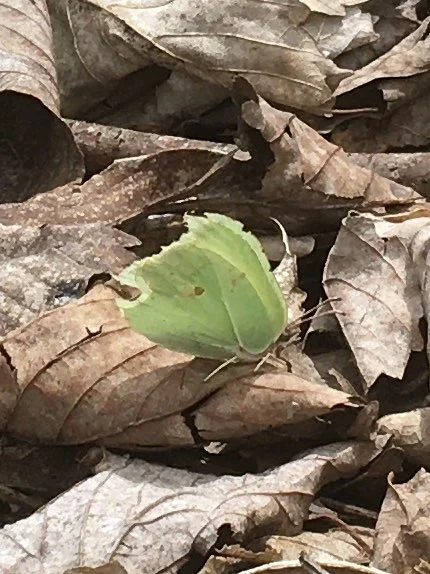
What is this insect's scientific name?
Gonepteryx rhamni
